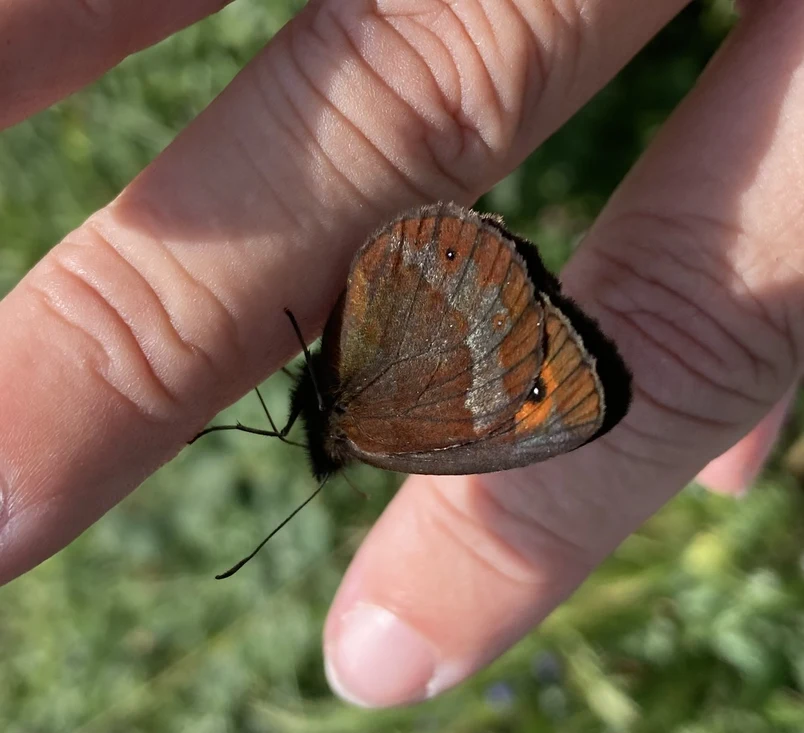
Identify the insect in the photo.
Erebia aethiops
